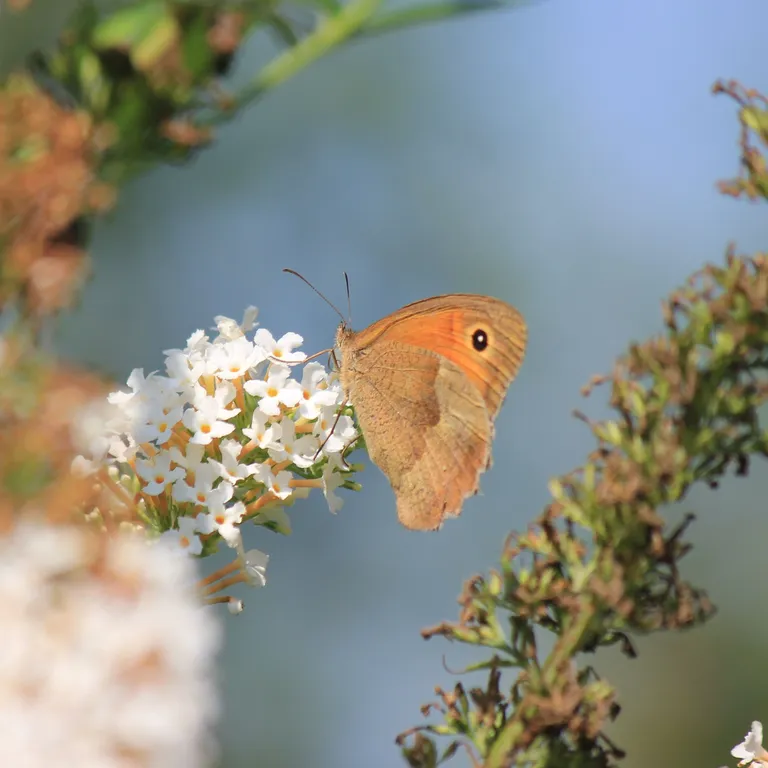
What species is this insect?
Maniola jurtina
